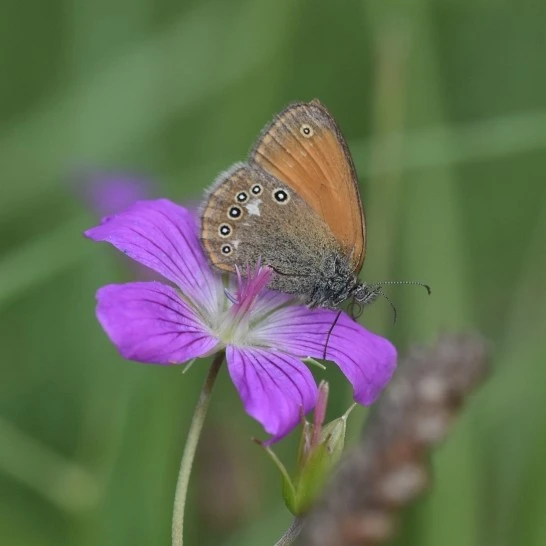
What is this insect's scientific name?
Coenonympha glycerion (also Coenonympha iphis)
